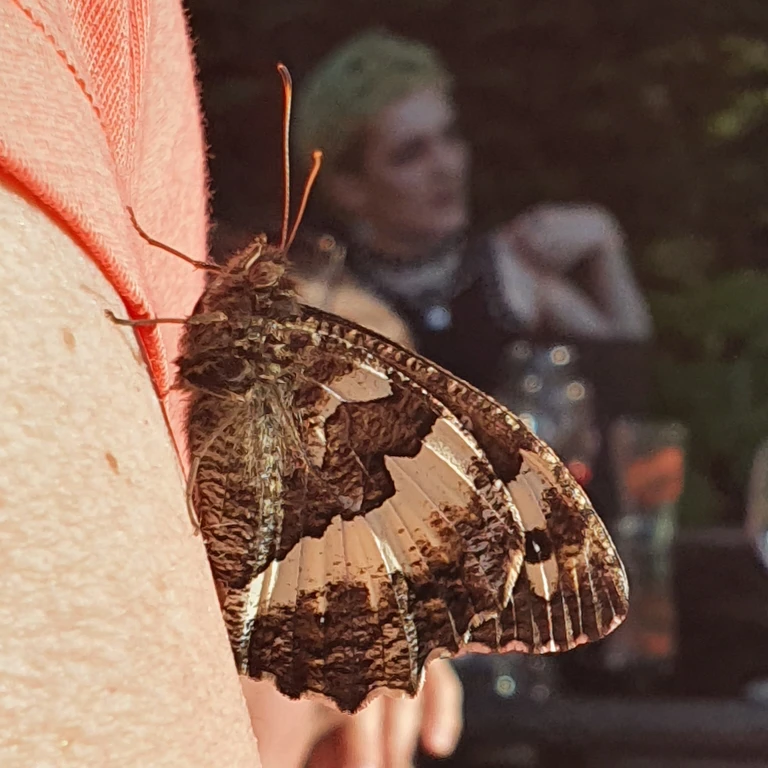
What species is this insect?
Brintesia circe
